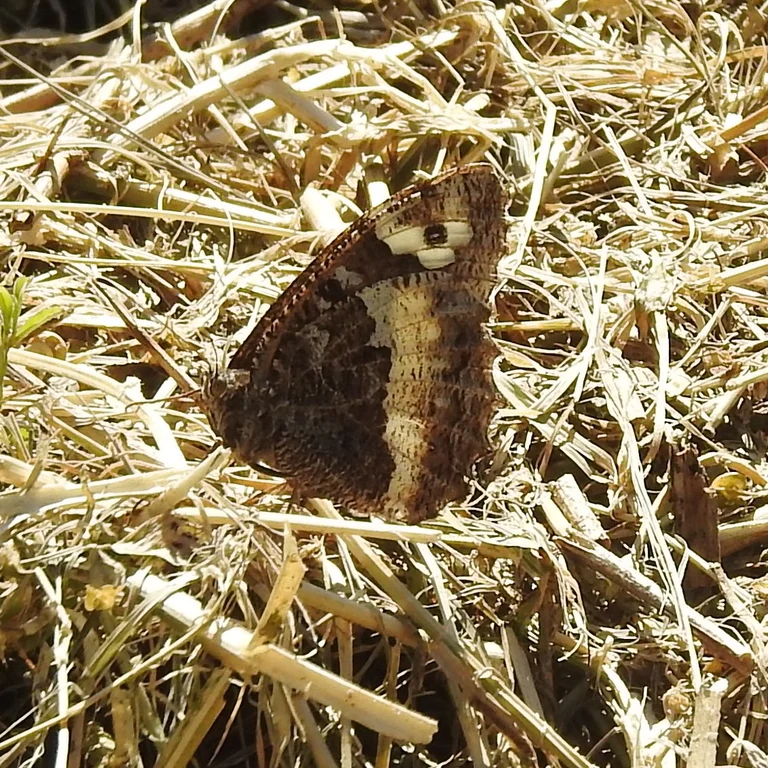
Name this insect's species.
Brintesia circe
